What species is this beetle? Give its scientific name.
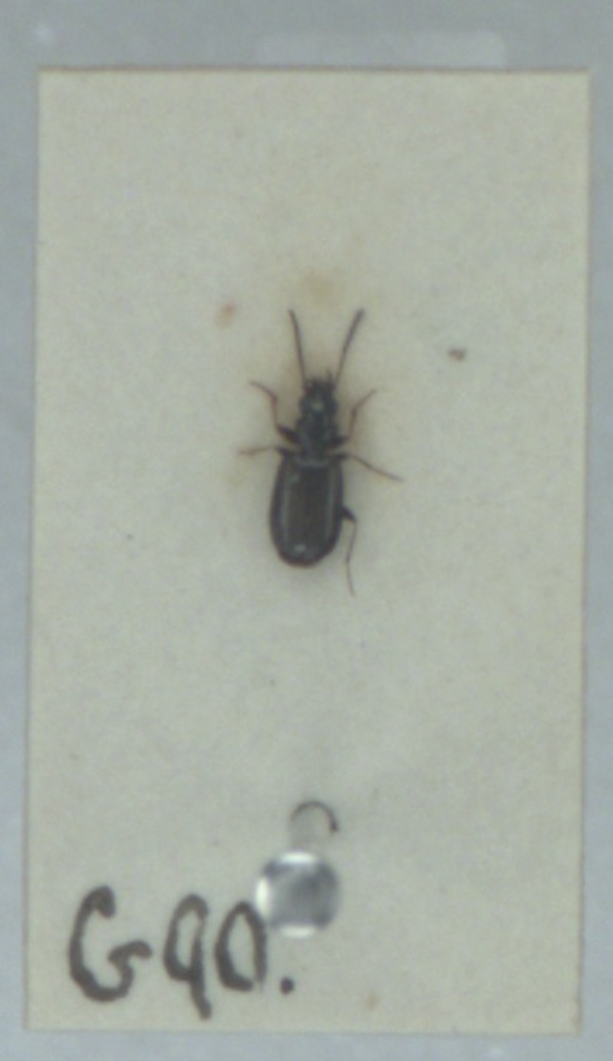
Syntomus obscuroguttatus
